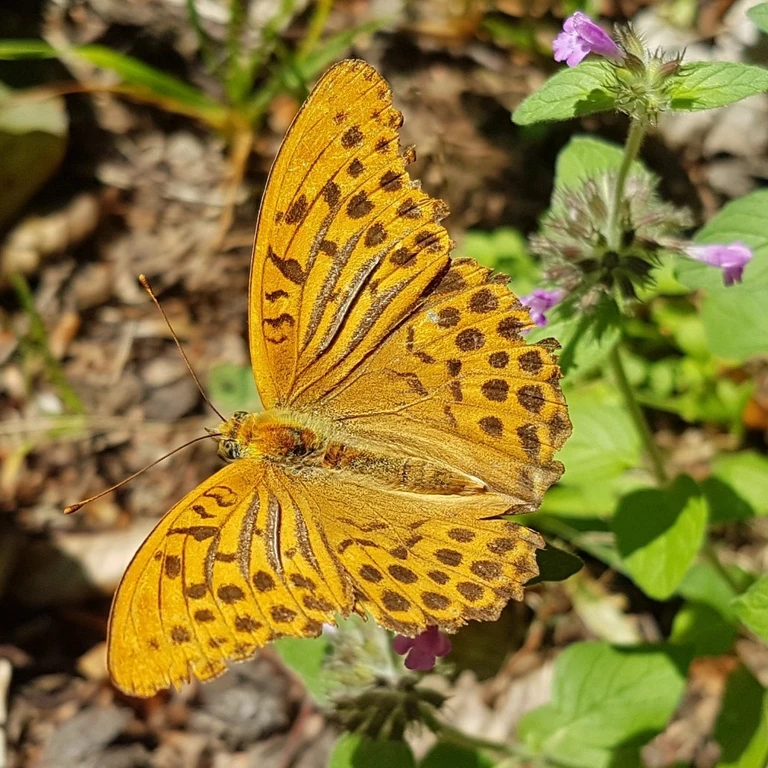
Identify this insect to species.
Argynnis paphia
